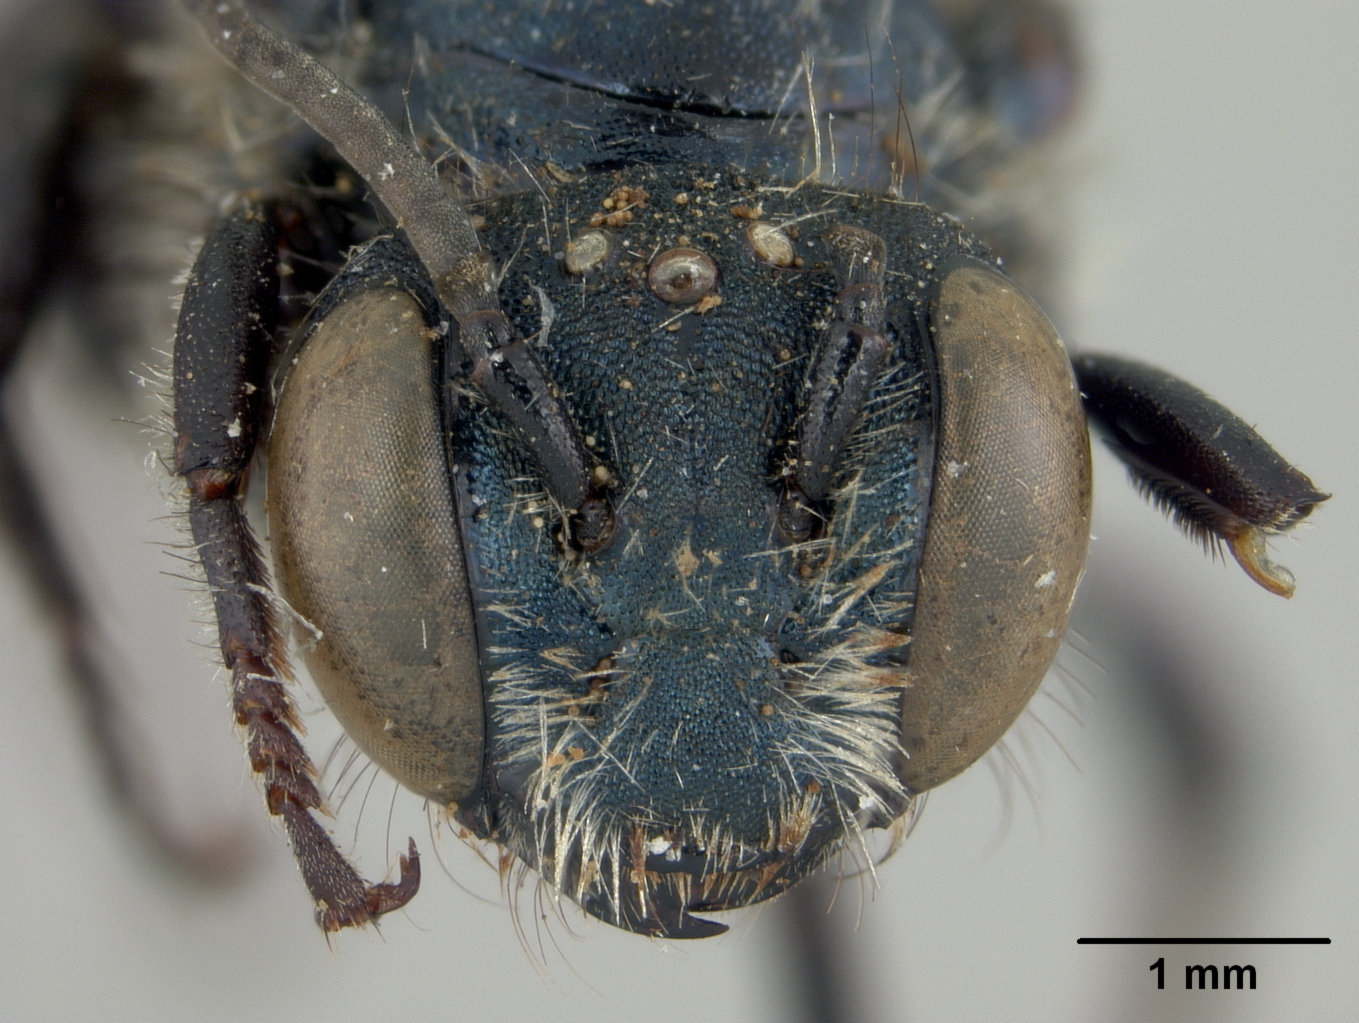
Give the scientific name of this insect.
Osmia bridwelli
